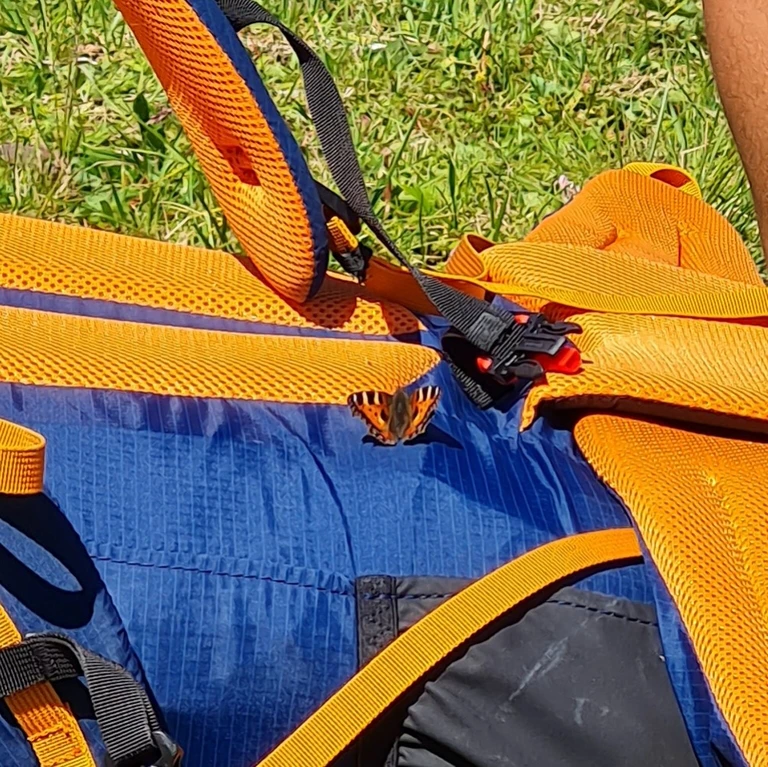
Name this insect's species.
Aglais urticae
